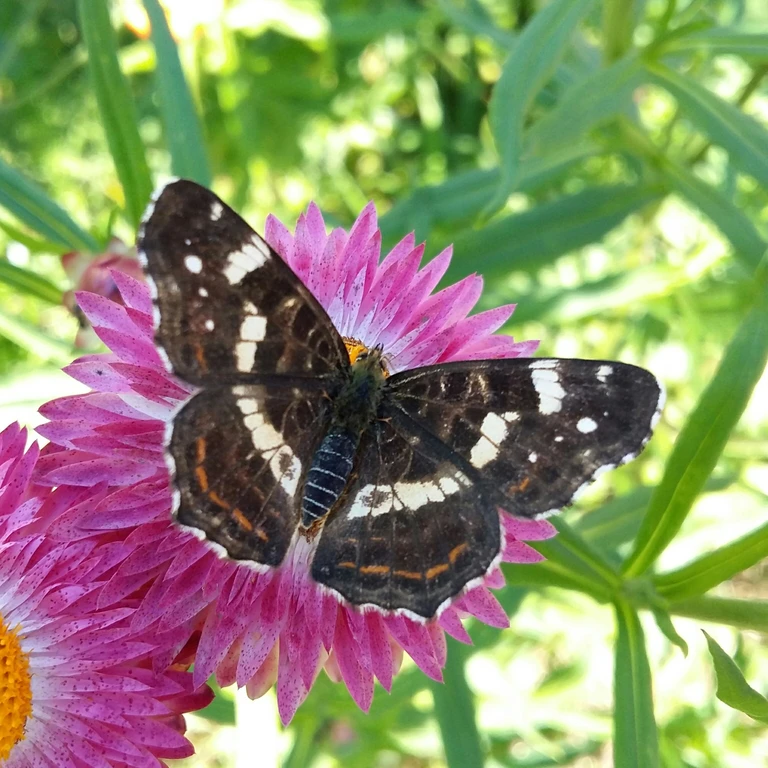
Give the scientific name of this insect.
Araschnia levana
